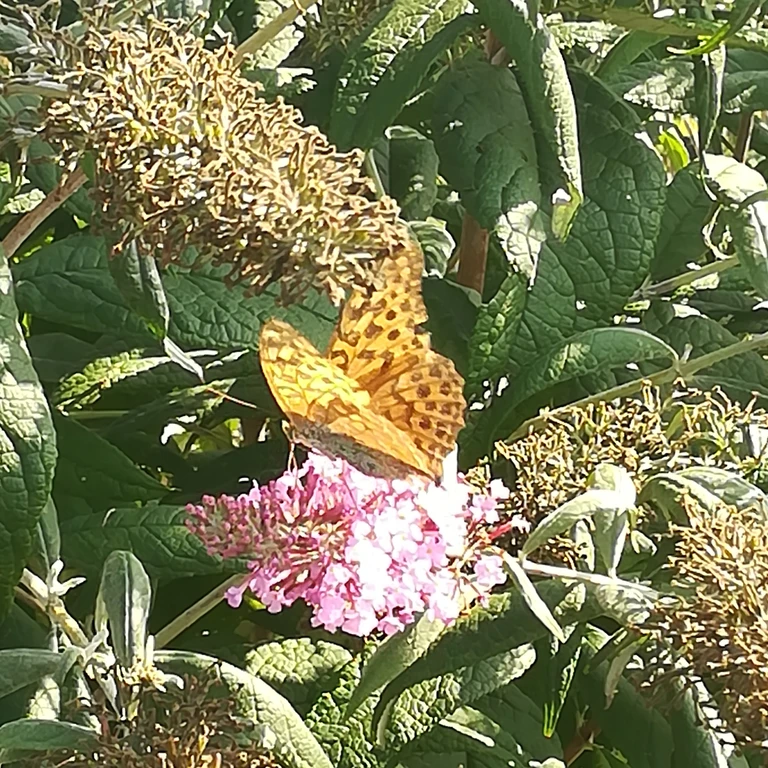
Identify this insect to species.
Argynnis paphia
